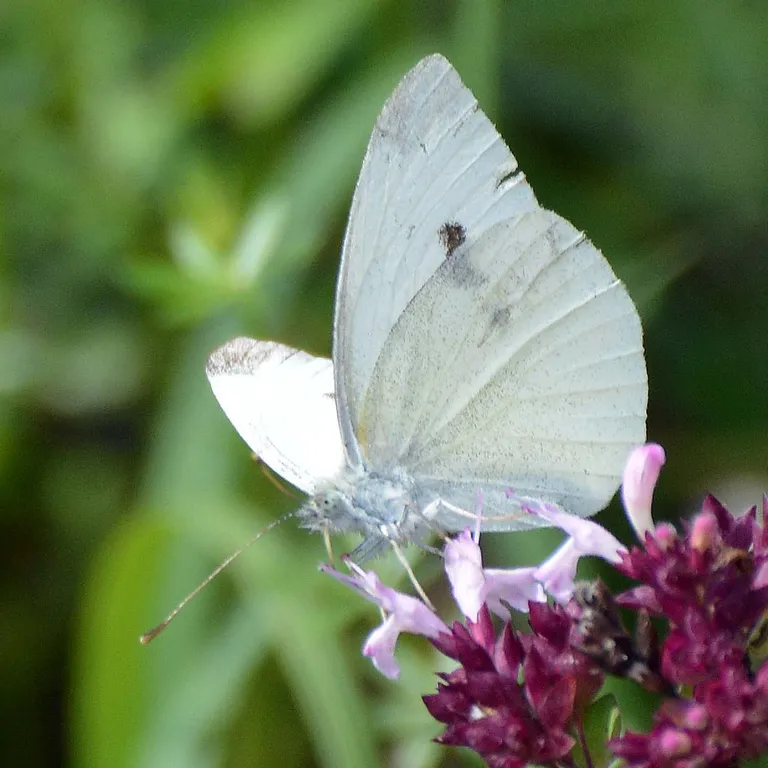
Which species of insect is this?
Pieris rapae
